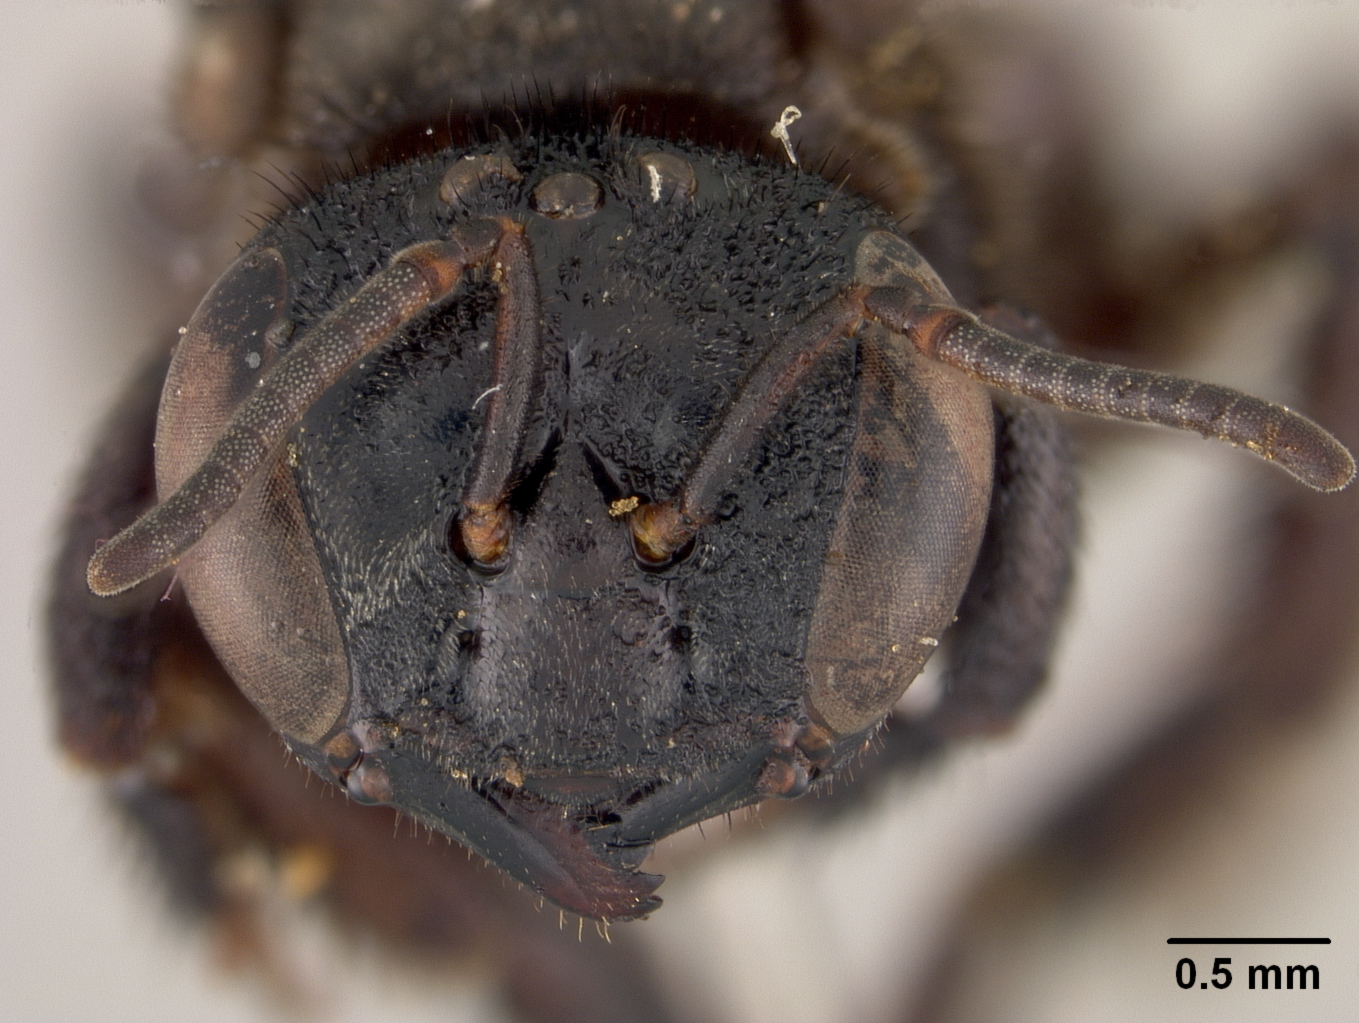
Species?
Trigona ardalus
